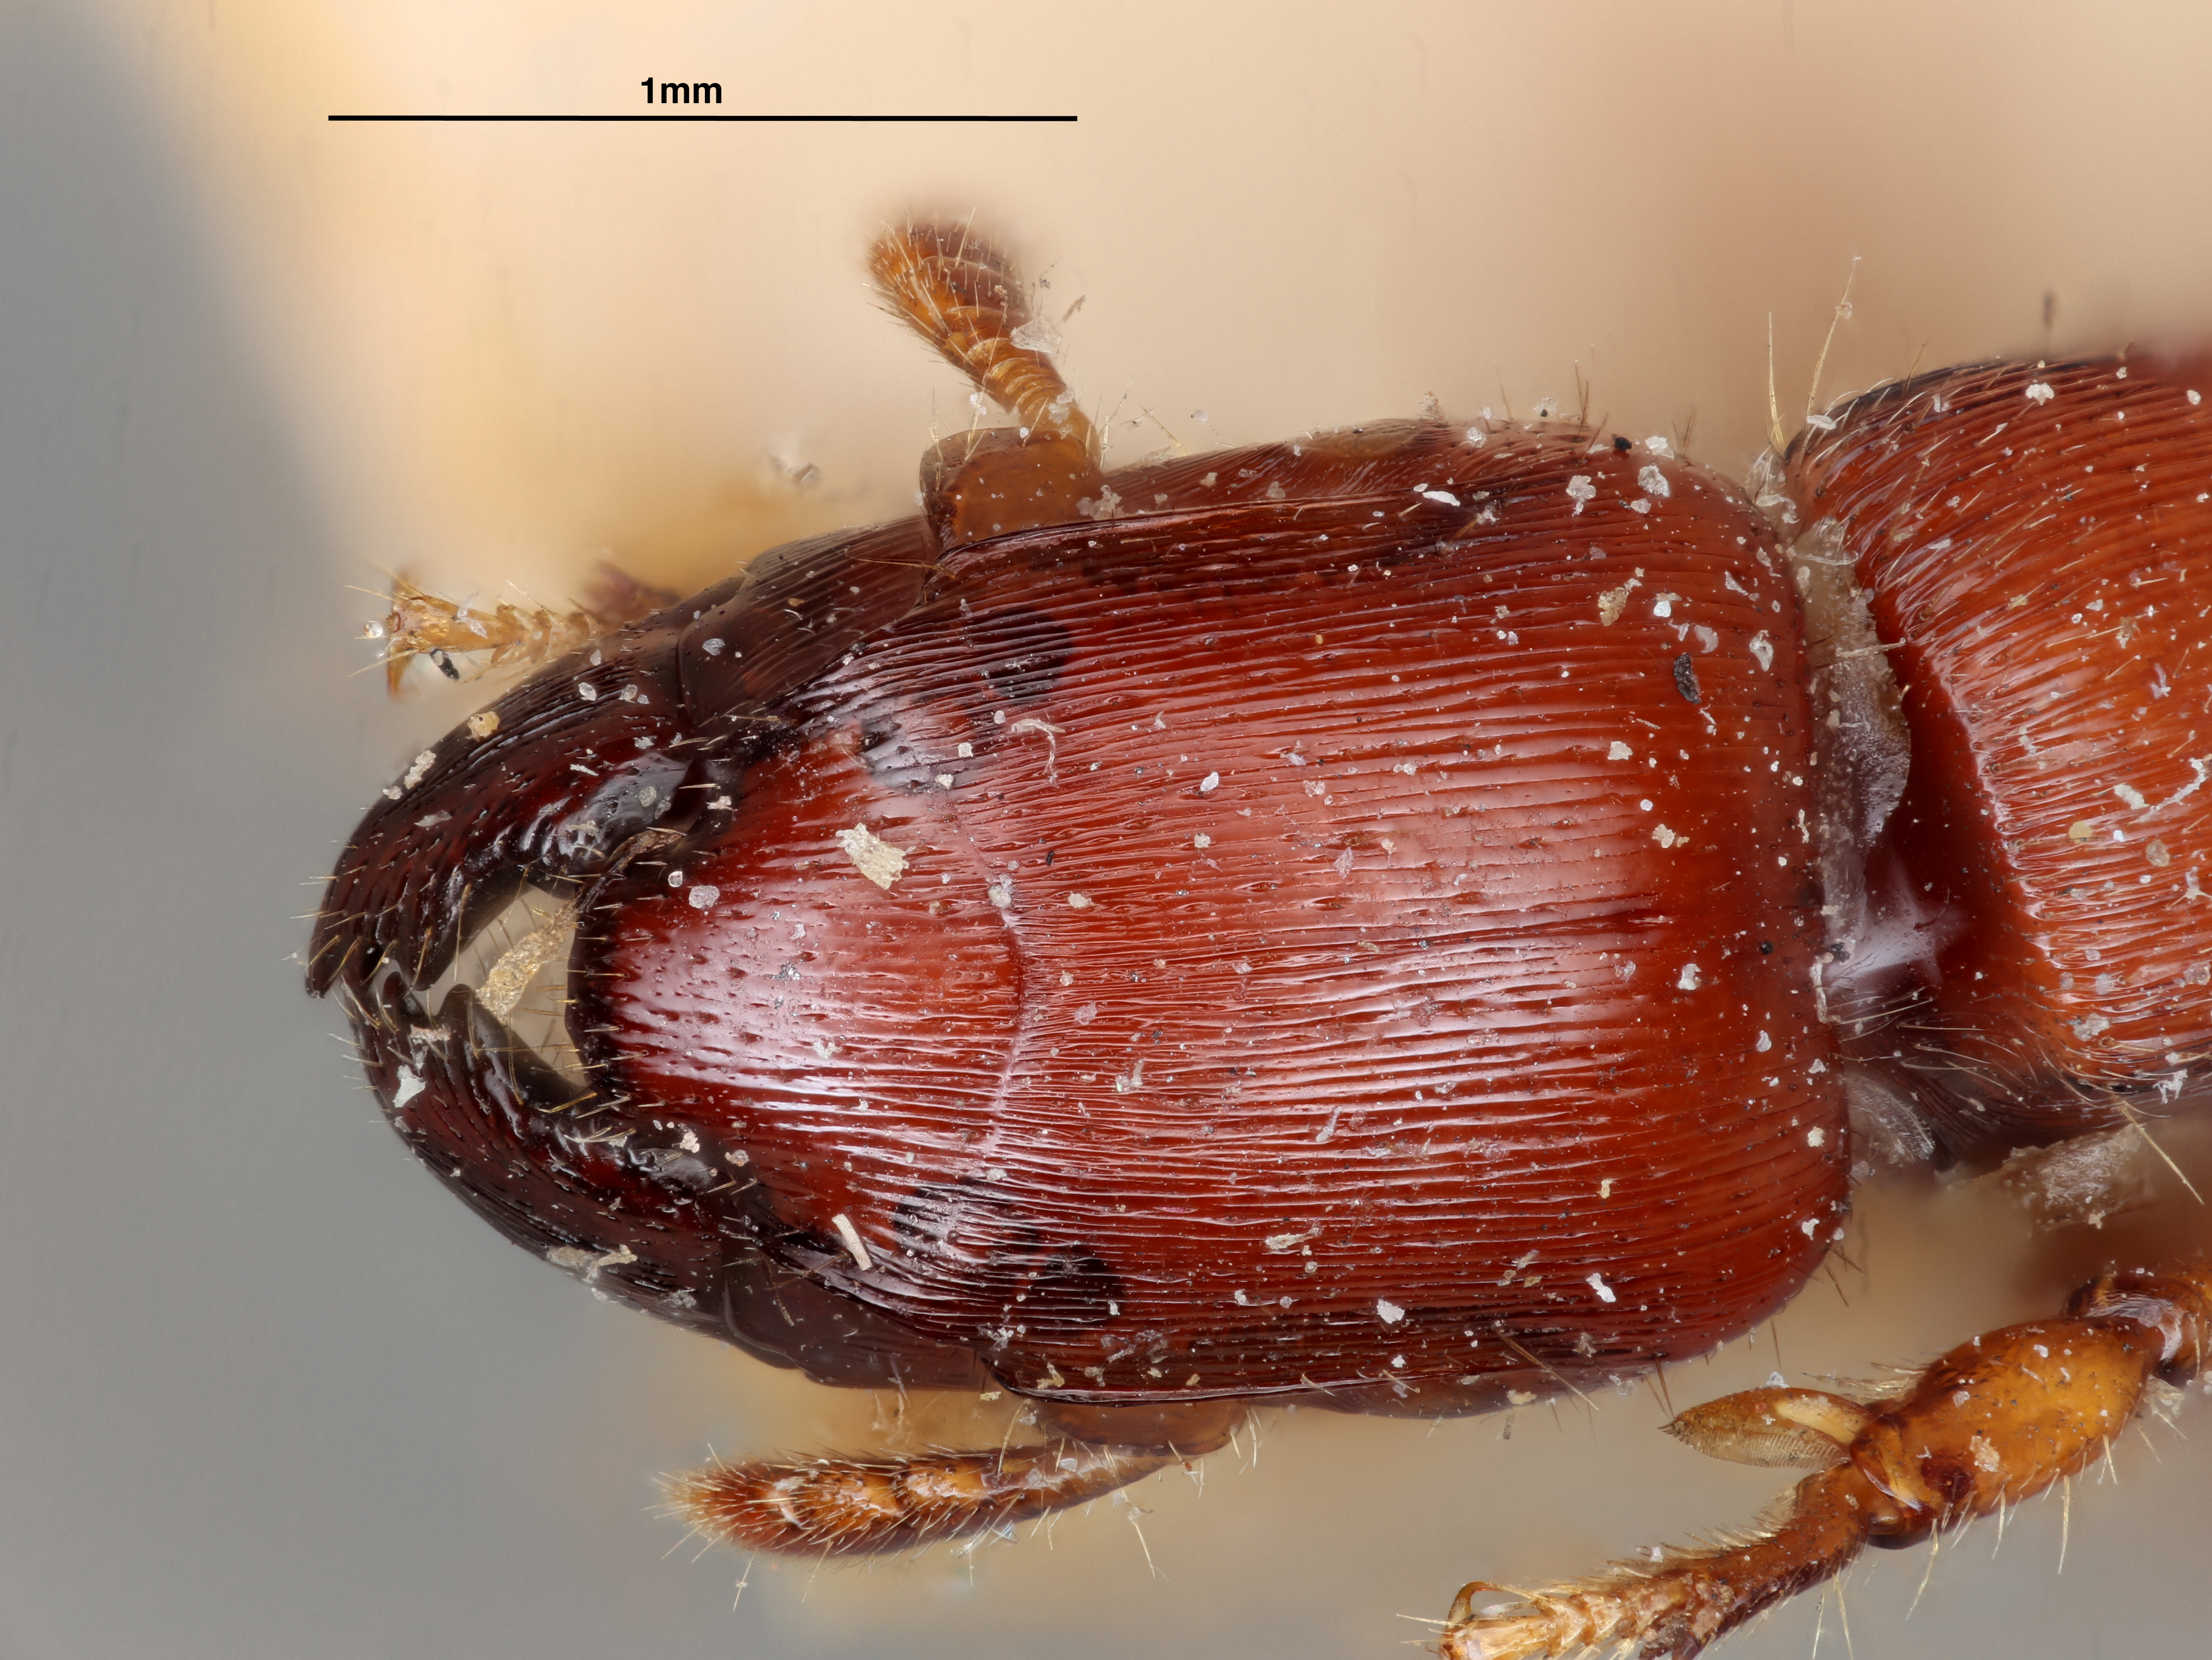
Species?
Metapone greeni
